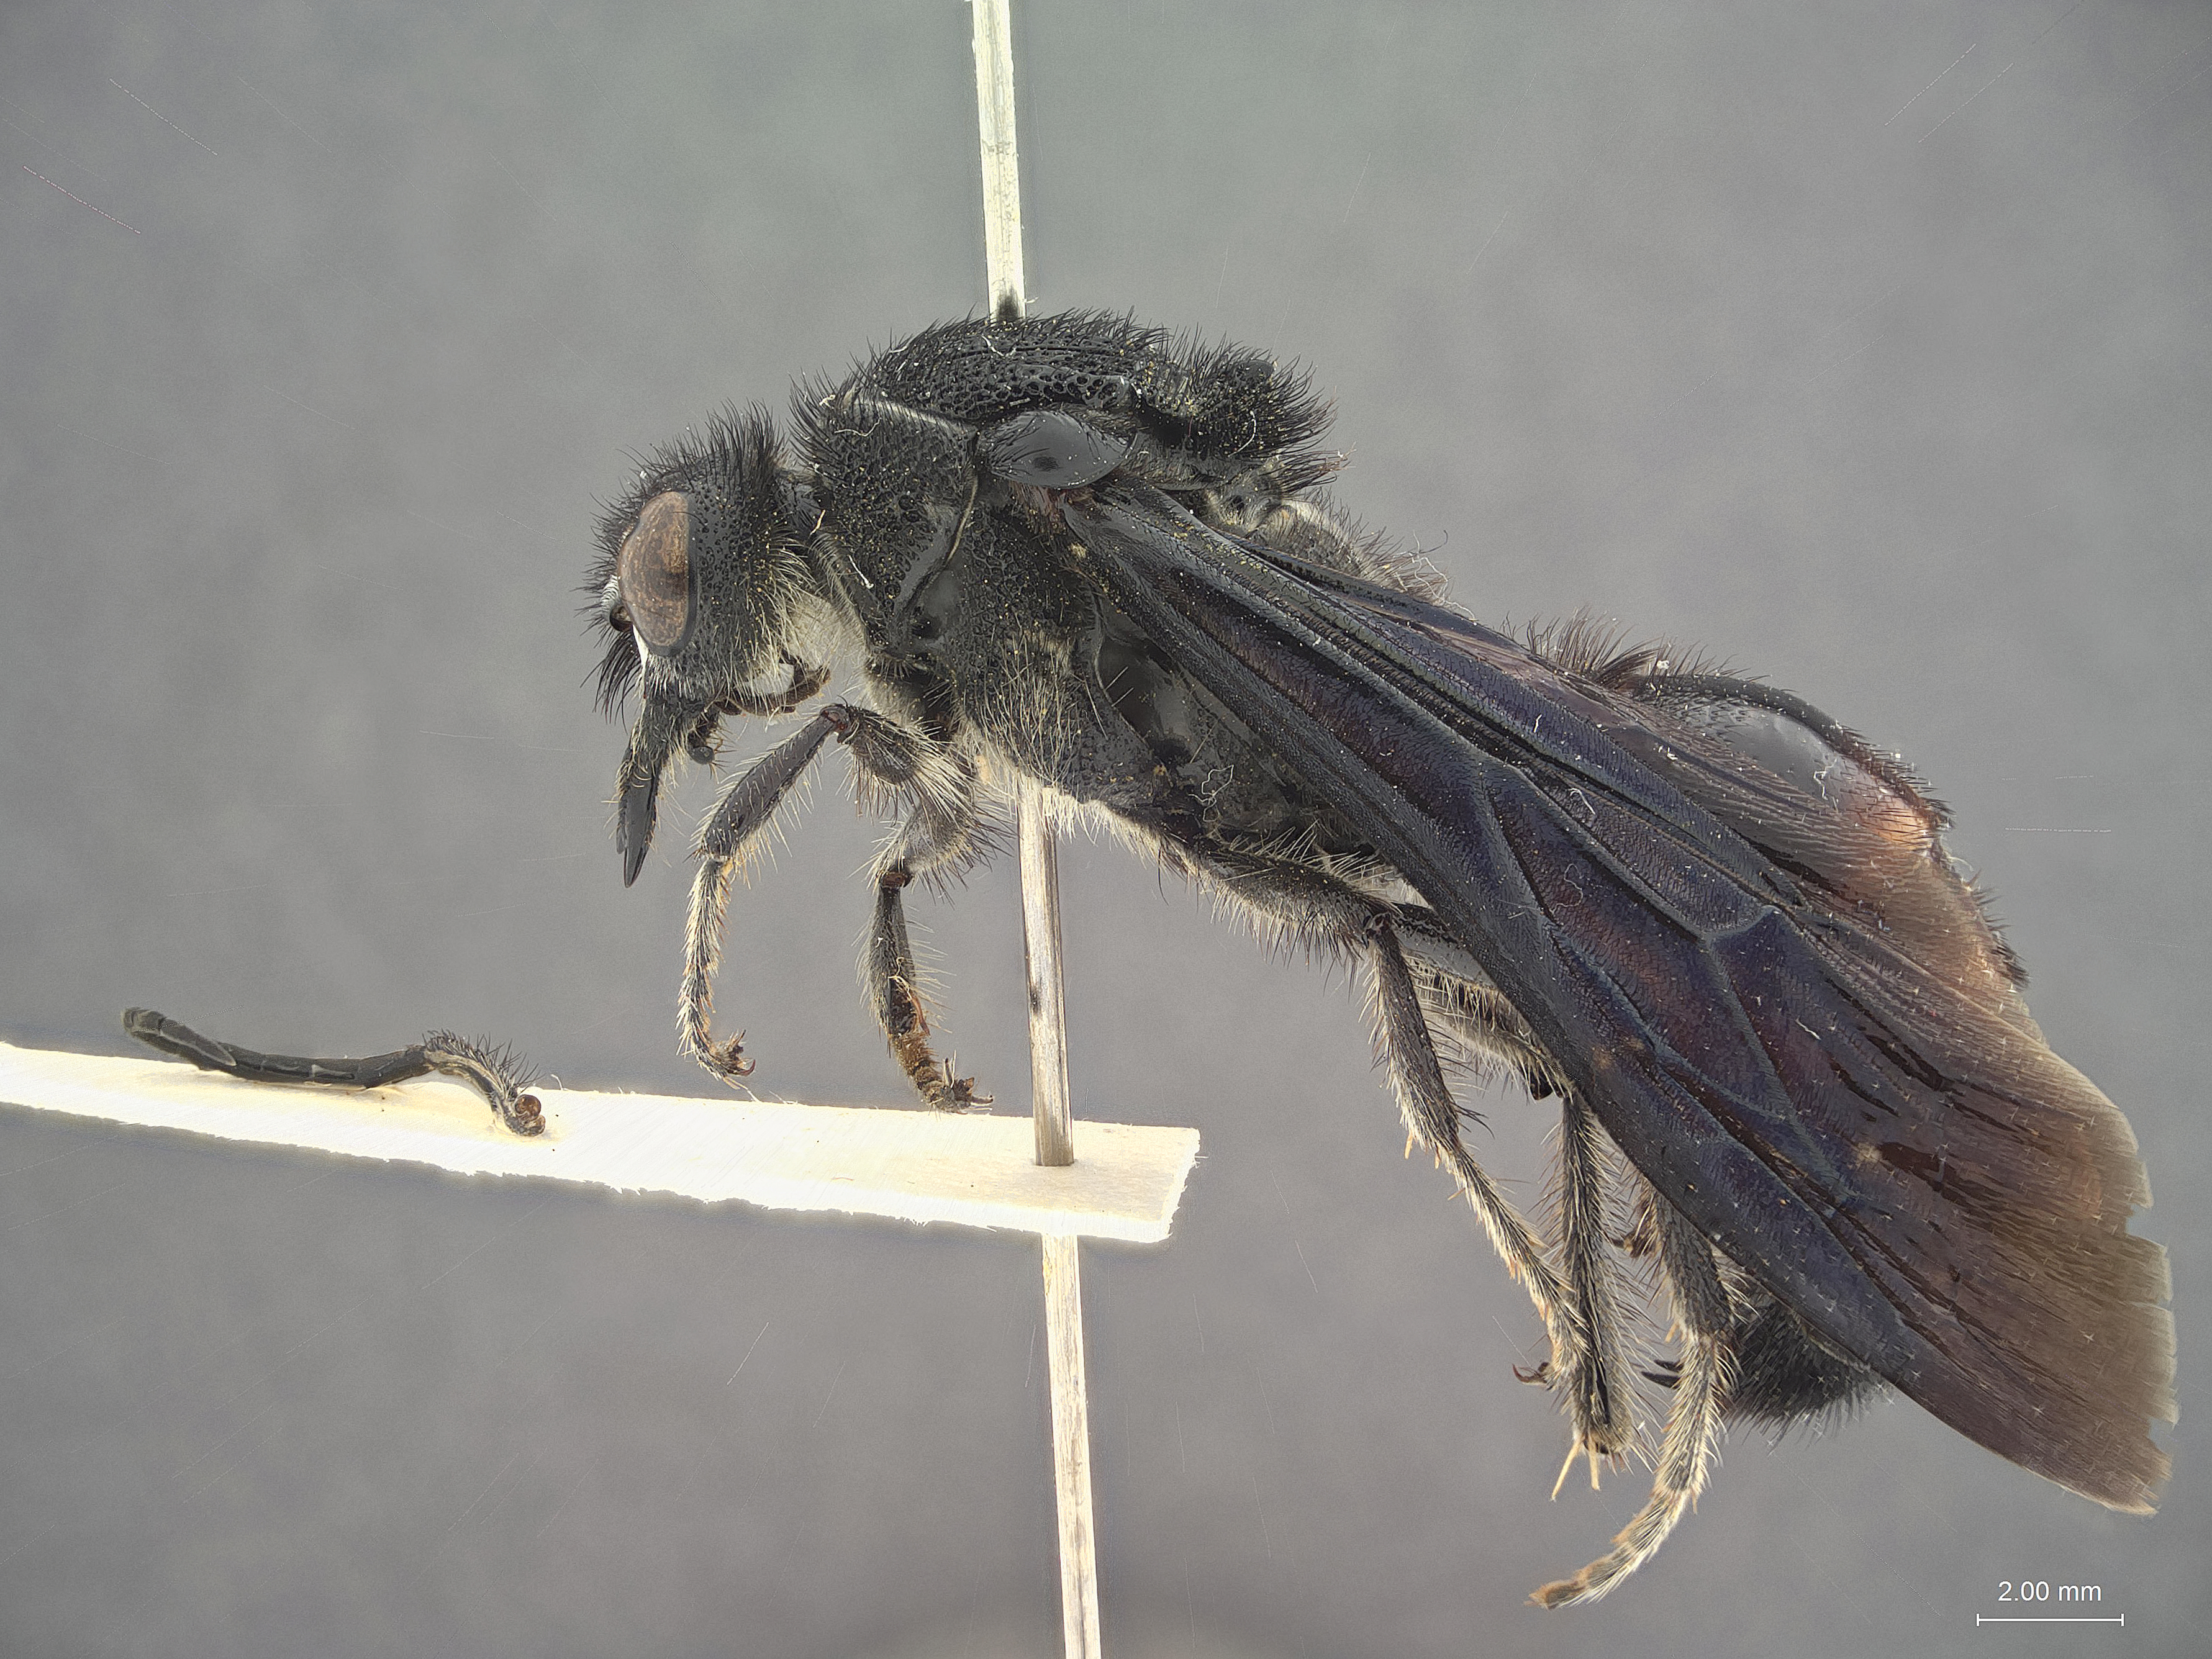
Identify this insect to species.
Trogaspidia leytensis
